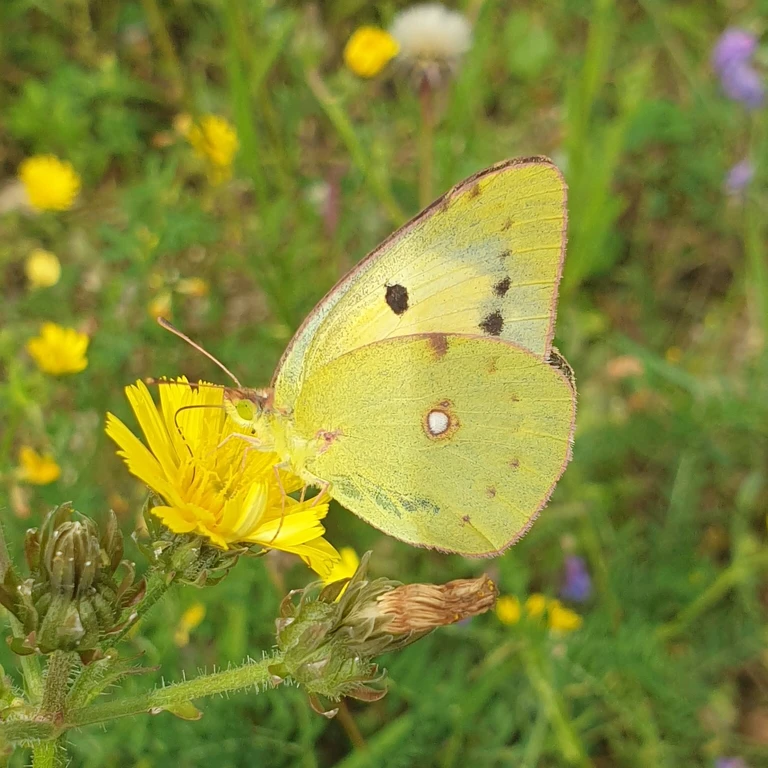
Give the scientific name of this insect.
Colias croceus
